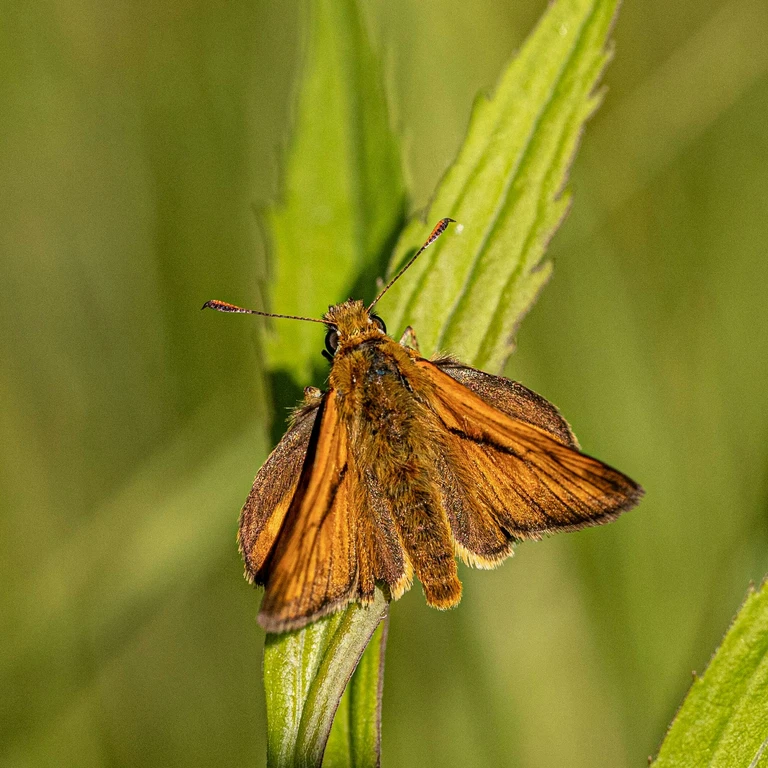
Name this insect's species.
Ochlodes sylvanus (also Ochlodes venata)
